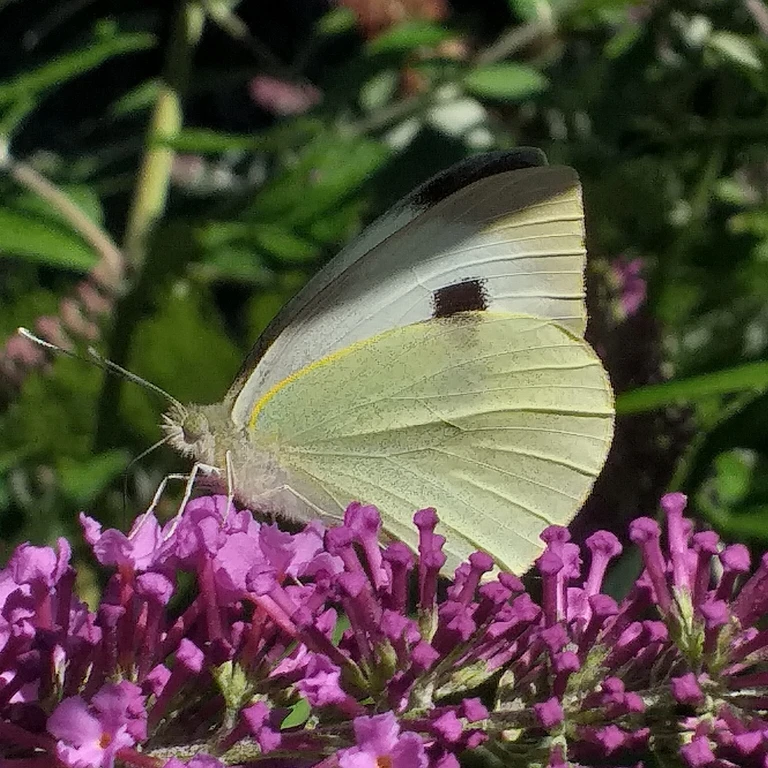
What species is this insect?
Pieris brassicae
